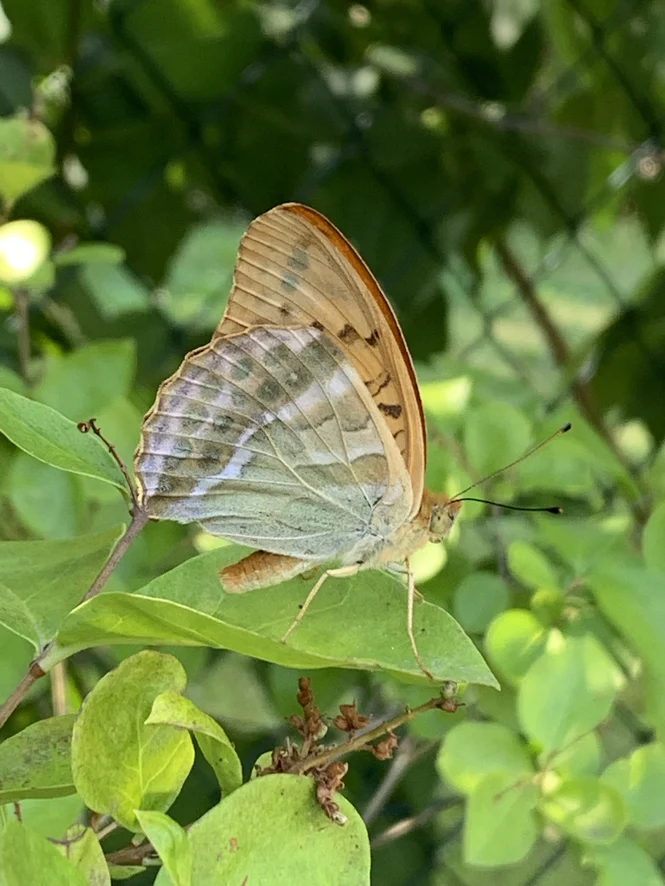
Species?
Argynnis paphia
